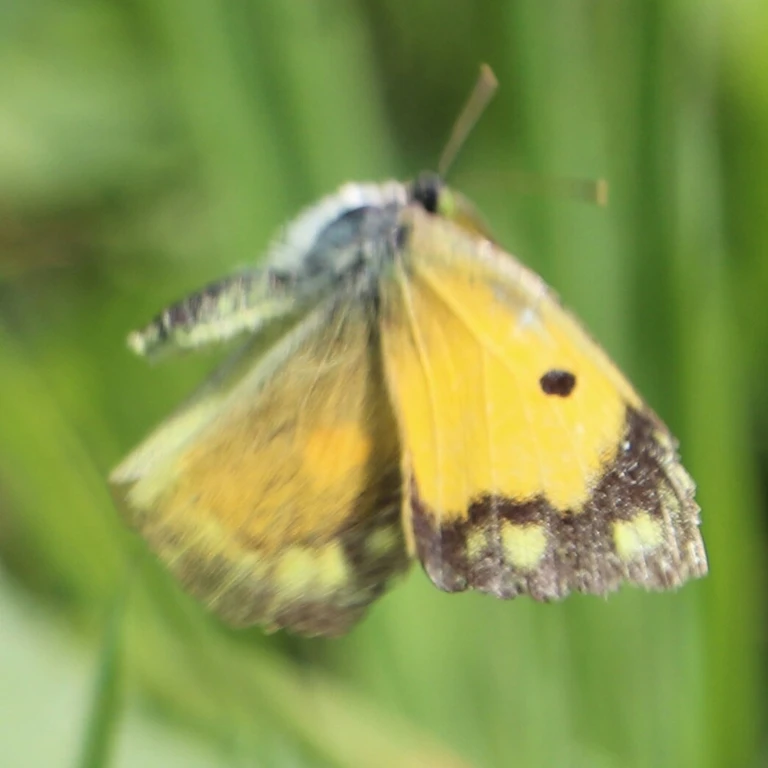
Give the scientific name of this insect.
Colias croceus
